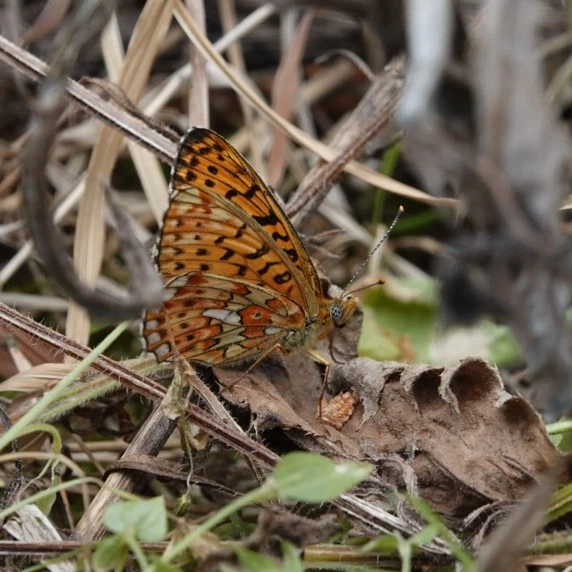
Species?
Boloria euphrosyne (also Clossiana euphrosyne)
